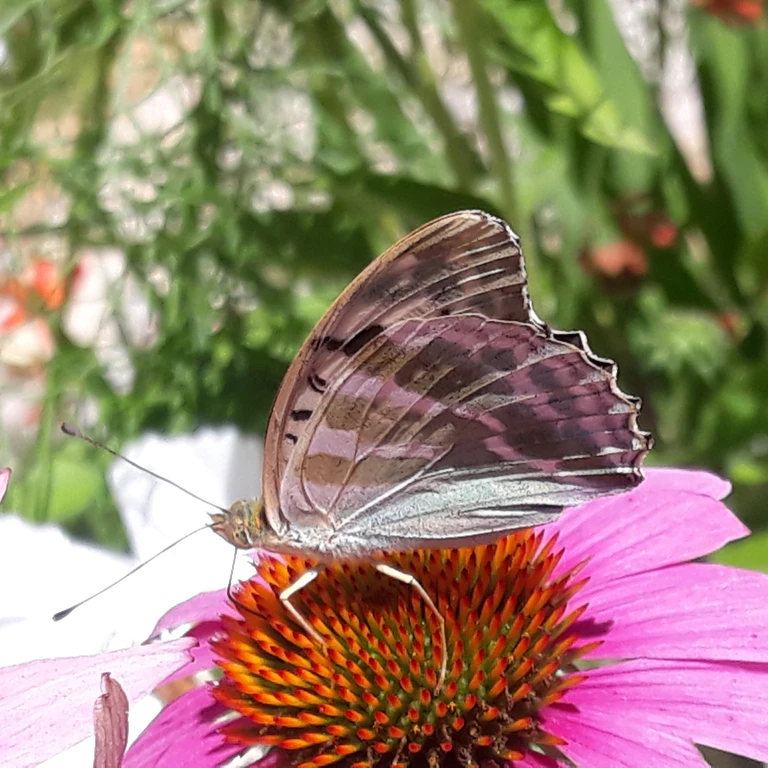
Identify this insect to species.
Argynnis paphia
